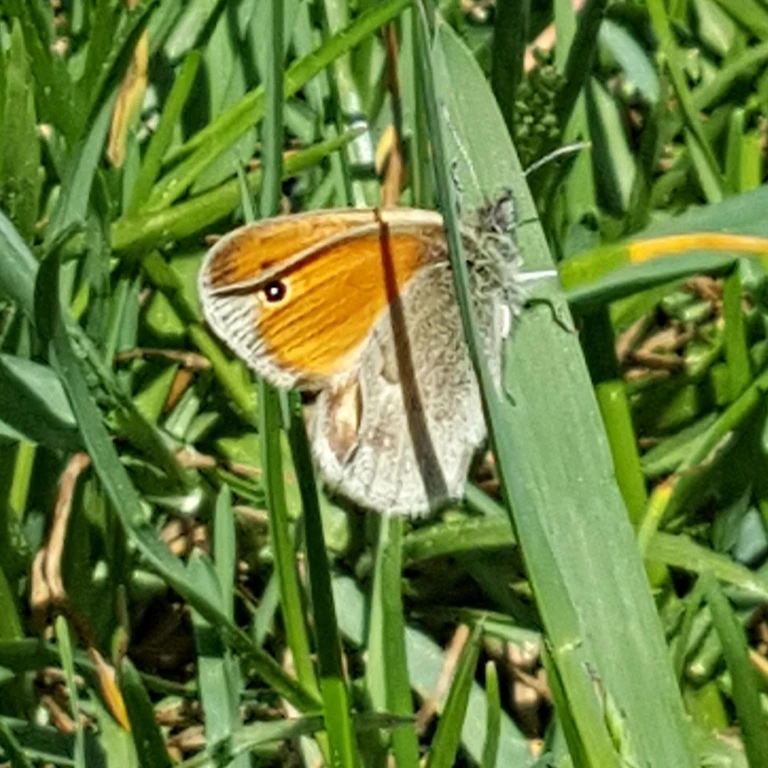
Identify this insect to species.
Coenonympha pamphilus
